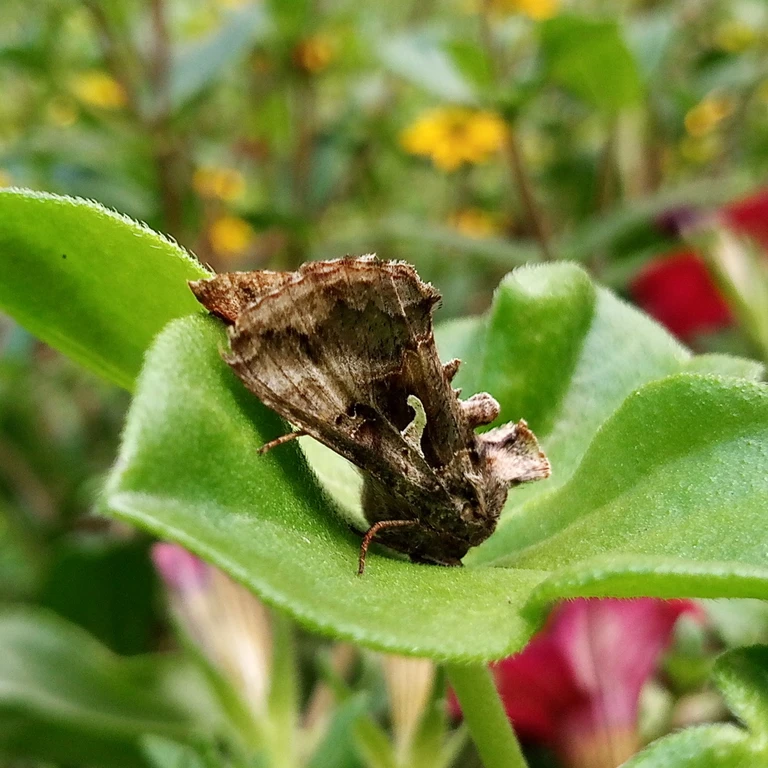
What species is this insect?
Autographa gamma
